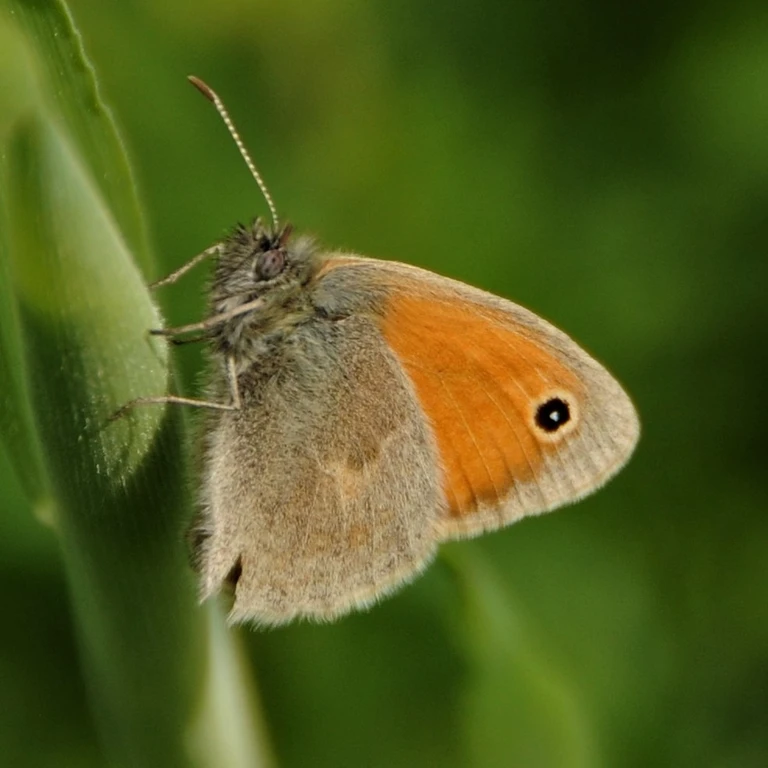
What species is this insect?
Coenonympha pamphilus
